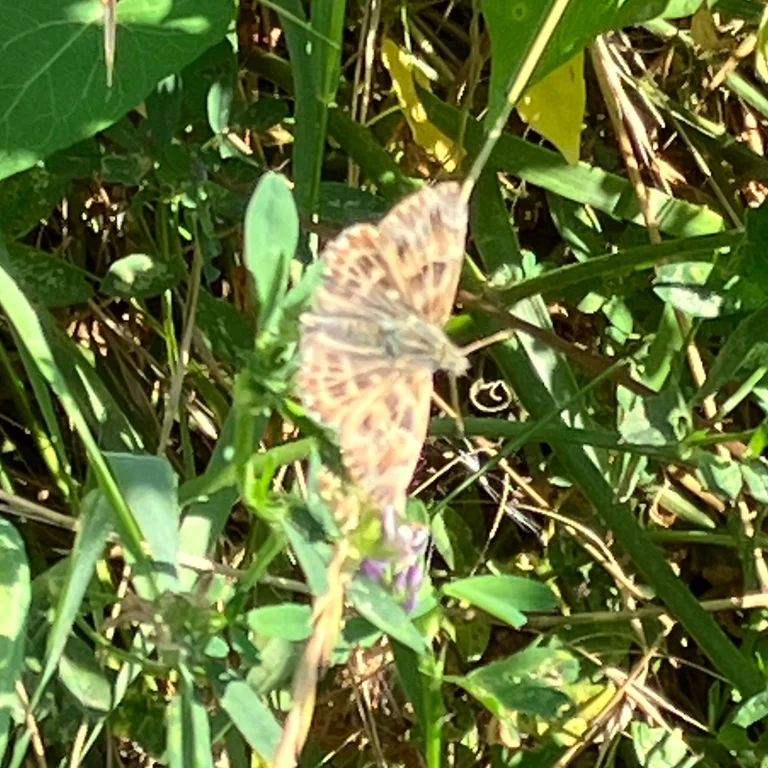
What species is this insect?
Carcharodus alceae
